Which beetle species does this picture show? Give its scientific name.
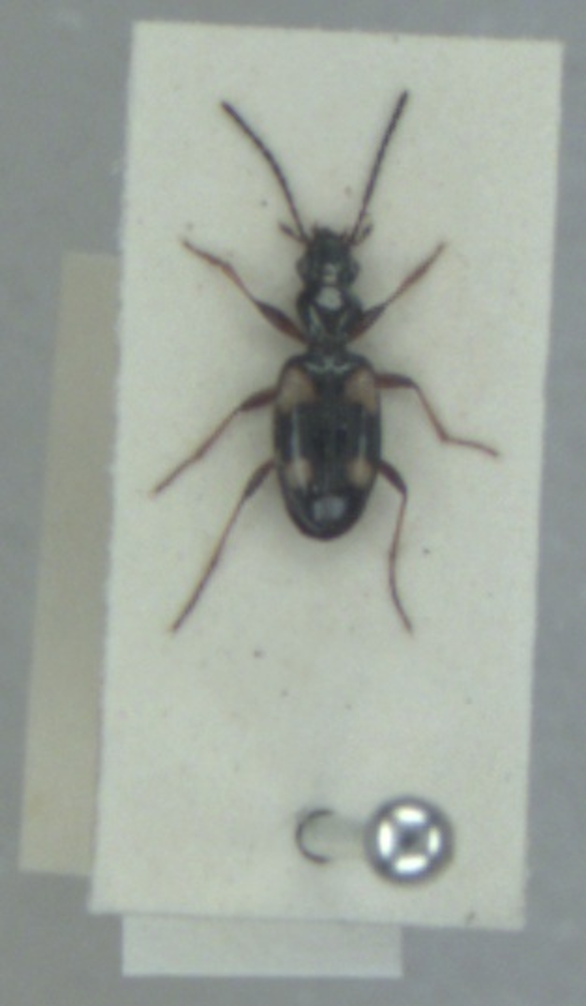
Bembidion illigeri
